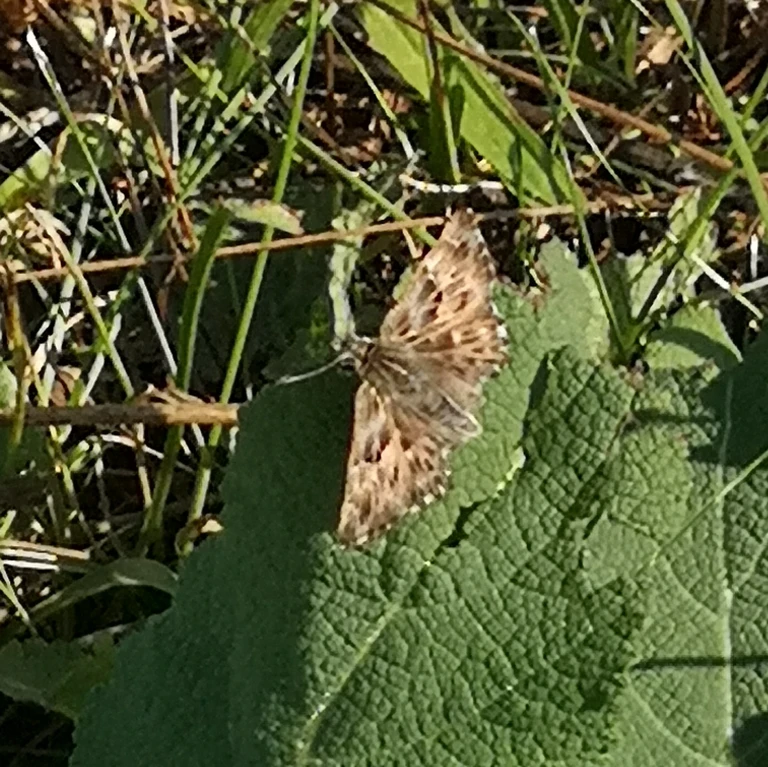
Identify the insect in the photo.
Carcharodus alceae
